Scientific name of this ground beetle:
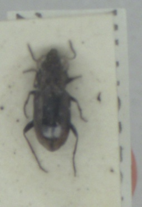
Notiophilus biguttatus
